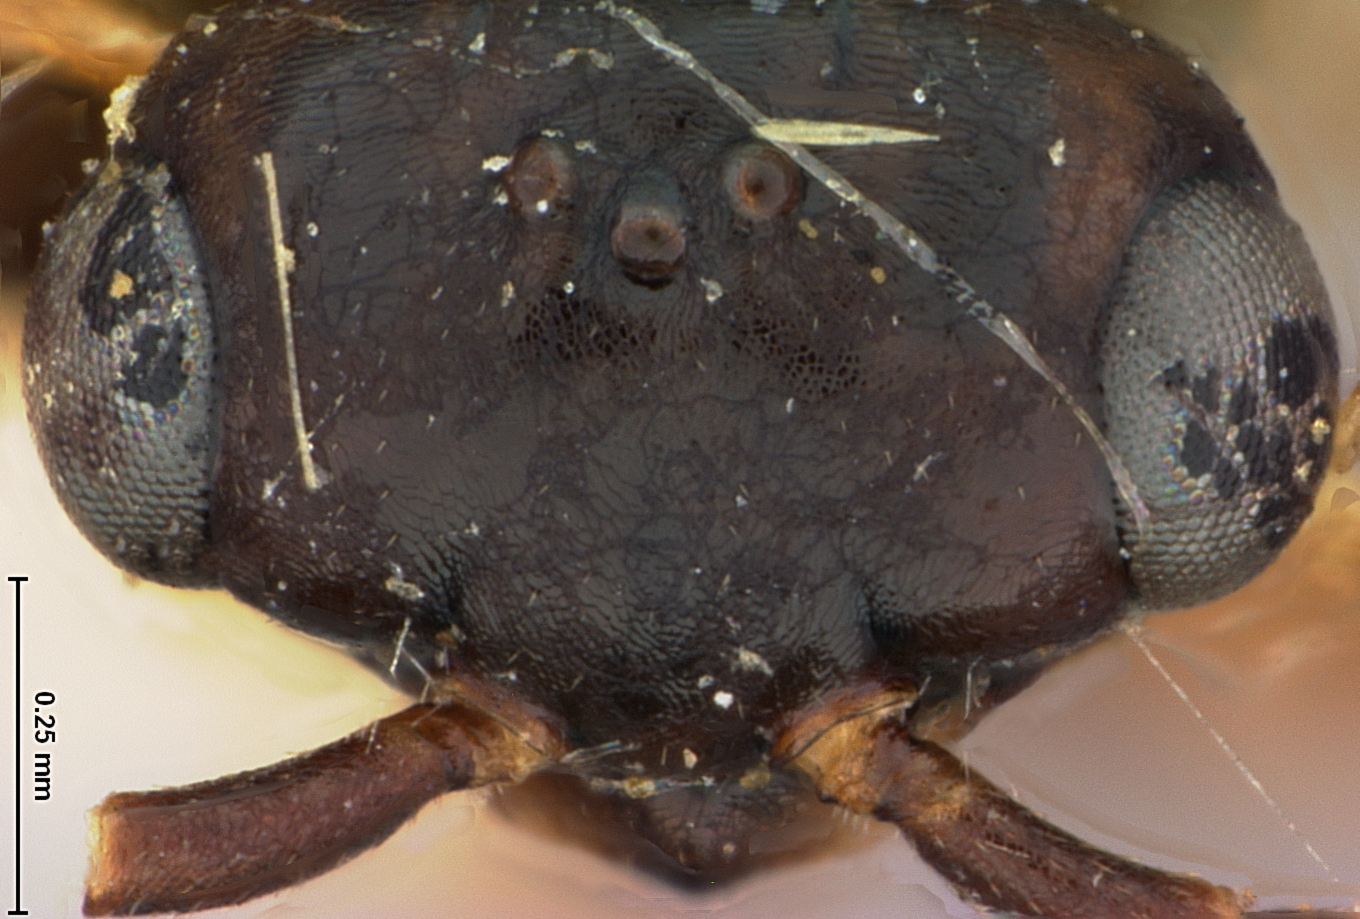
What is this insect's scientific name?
Xyela japonica
